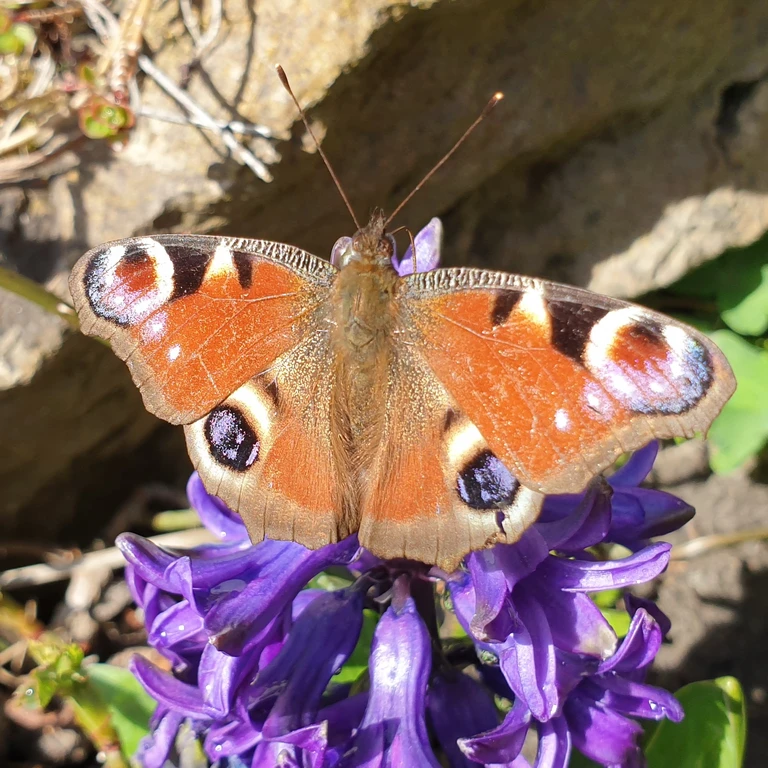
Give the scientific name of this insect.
Aglais io
